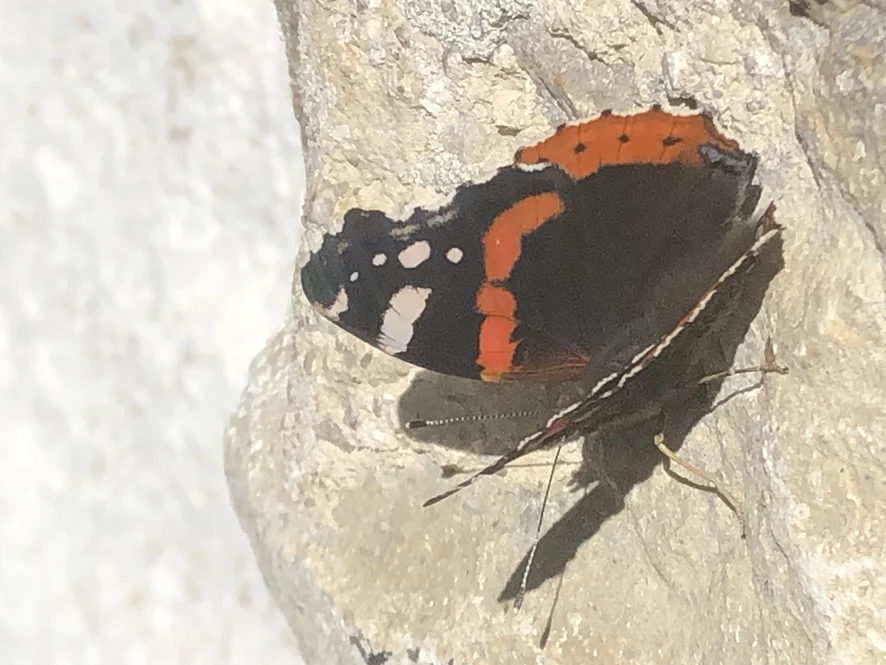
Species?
Vanessa atalanta
